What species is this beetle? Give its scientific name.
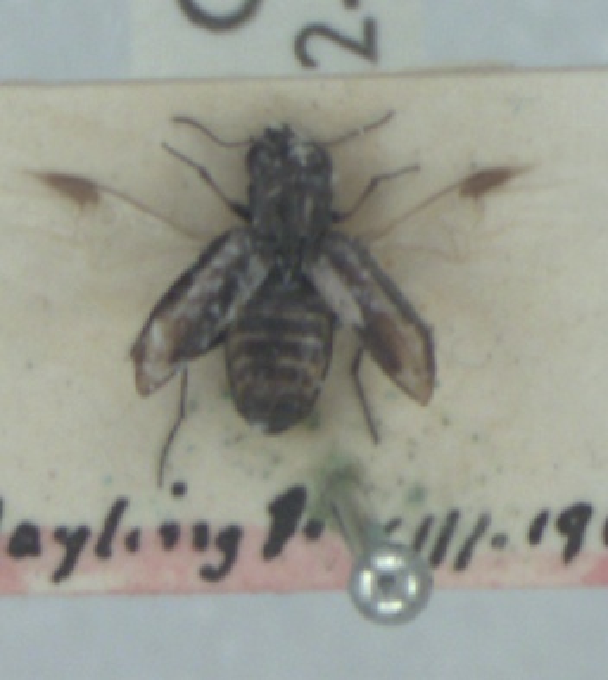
Notiophilus substriatus
